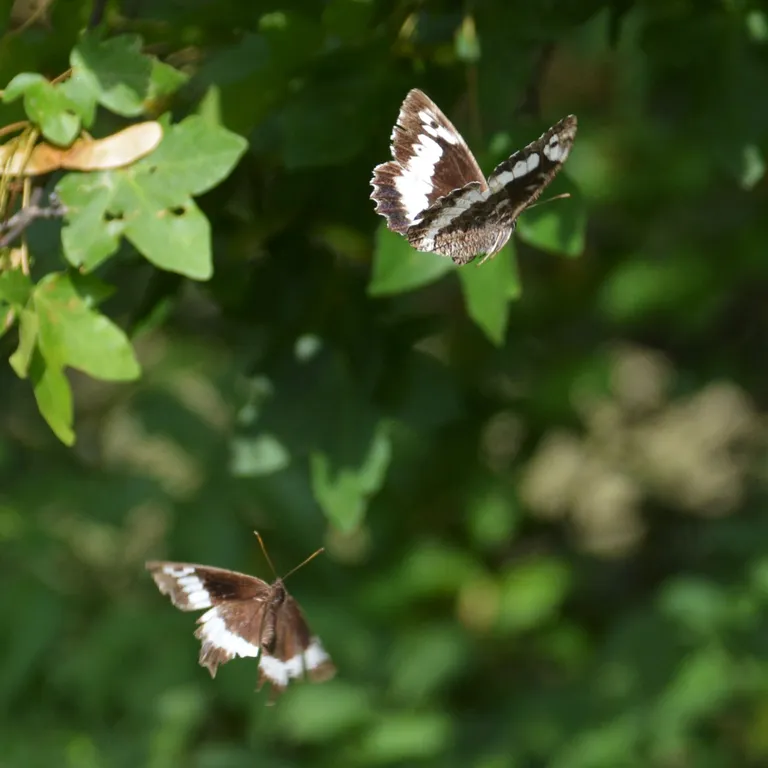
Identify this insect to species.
Brintesia circe
